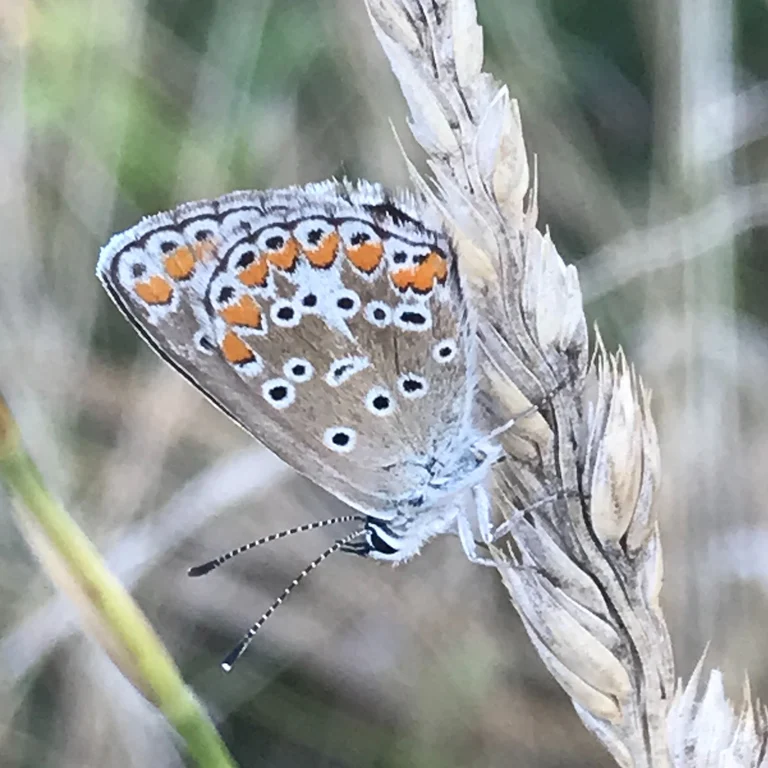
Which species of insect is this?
Aricia agestis/artaxerxes
